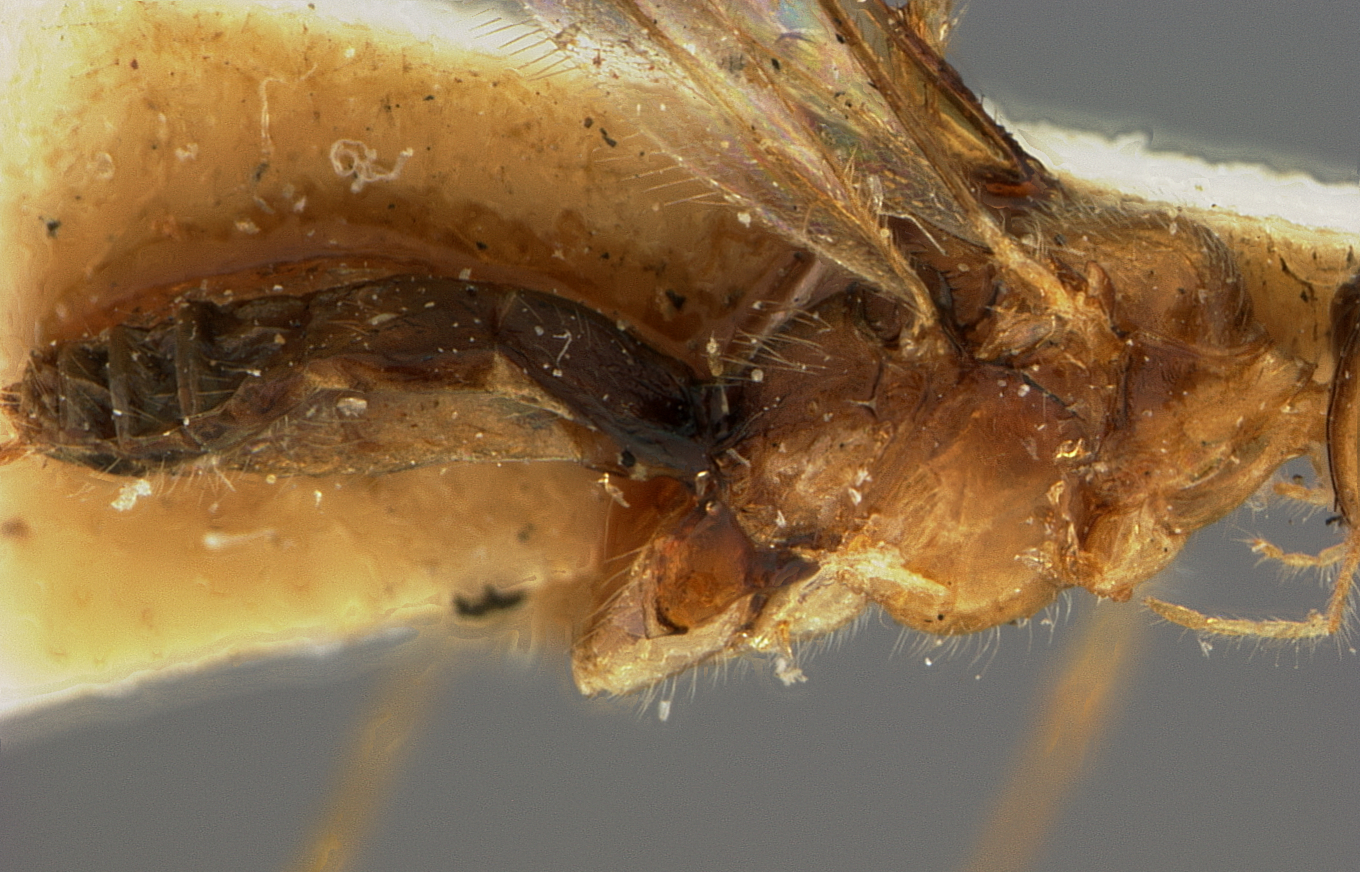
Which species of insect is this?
Rhyssalus brunneiventris
